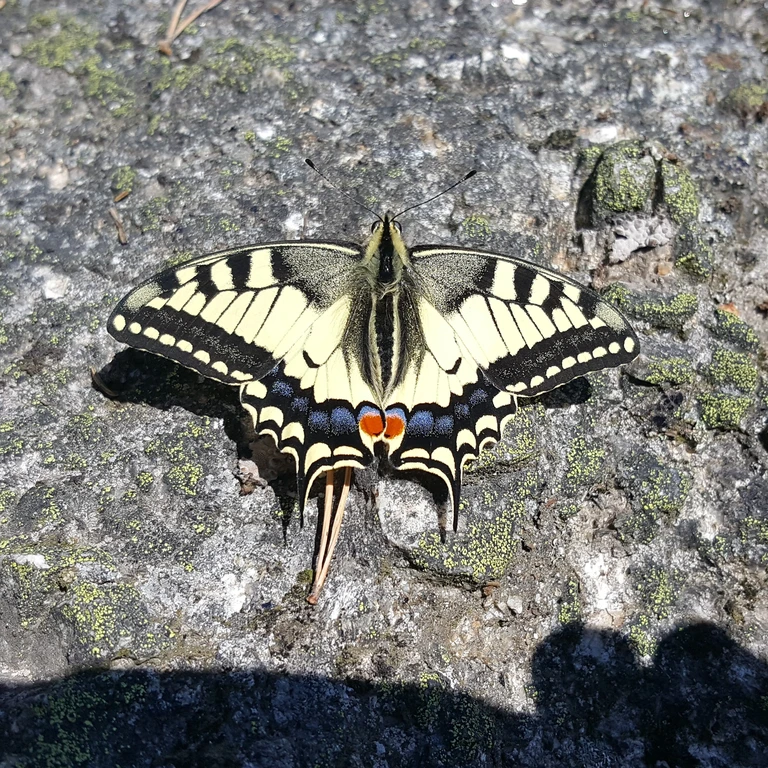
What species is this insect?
Papilio machaon
